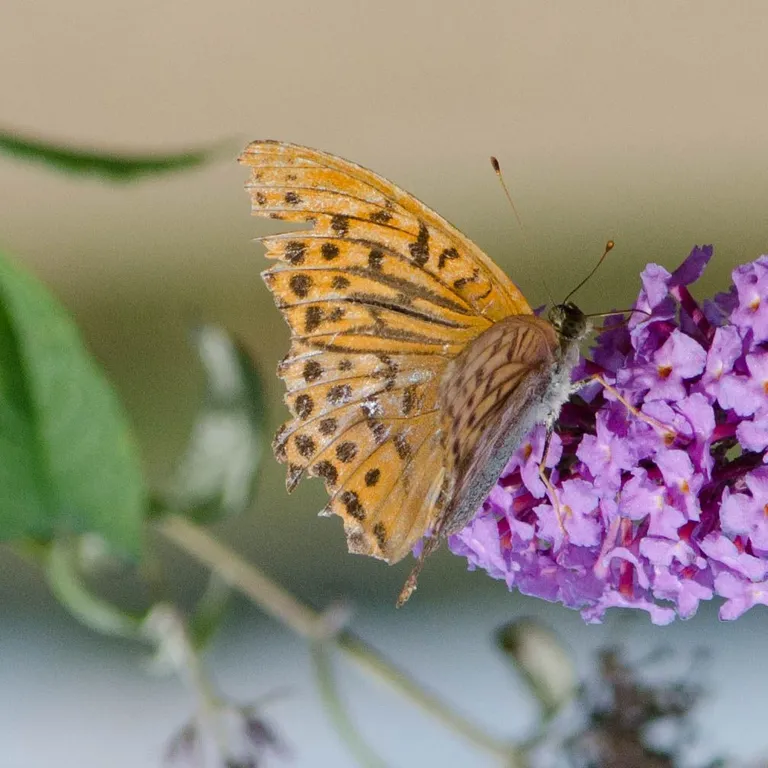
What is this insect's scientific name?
Argynnis paphia
